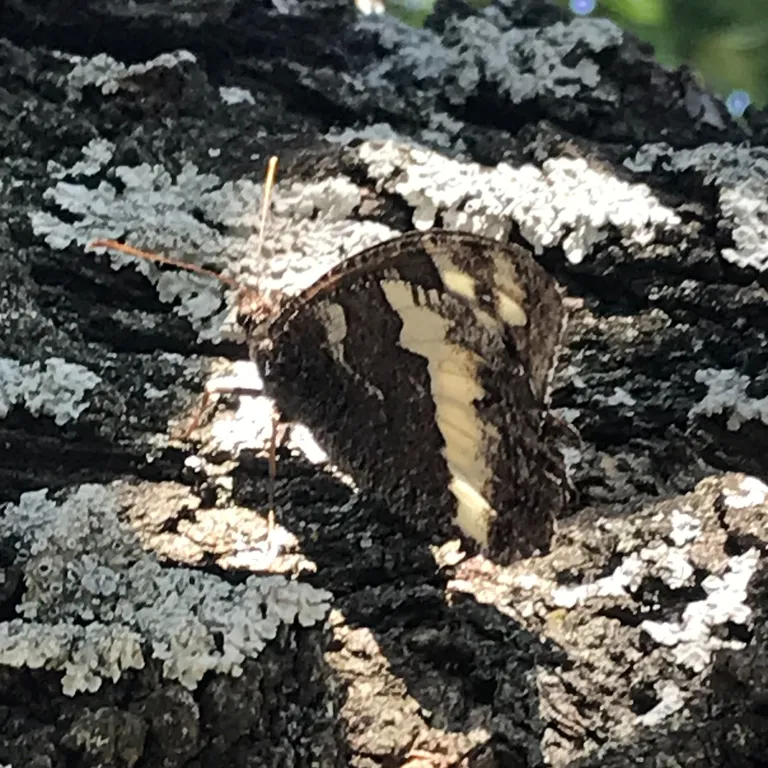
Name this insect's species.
Brintesia circe
